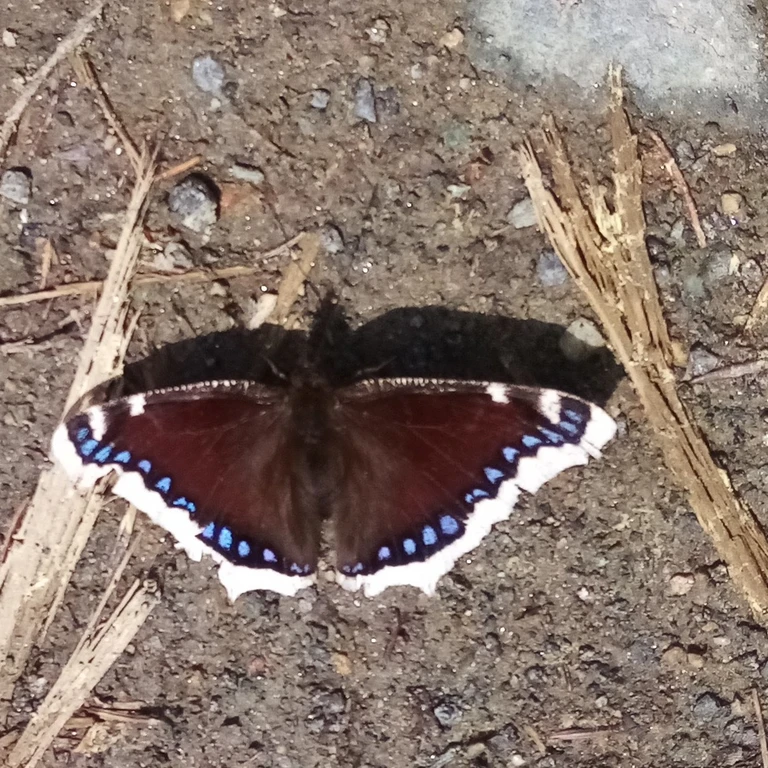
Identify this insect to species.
Nymphalis antiopa
